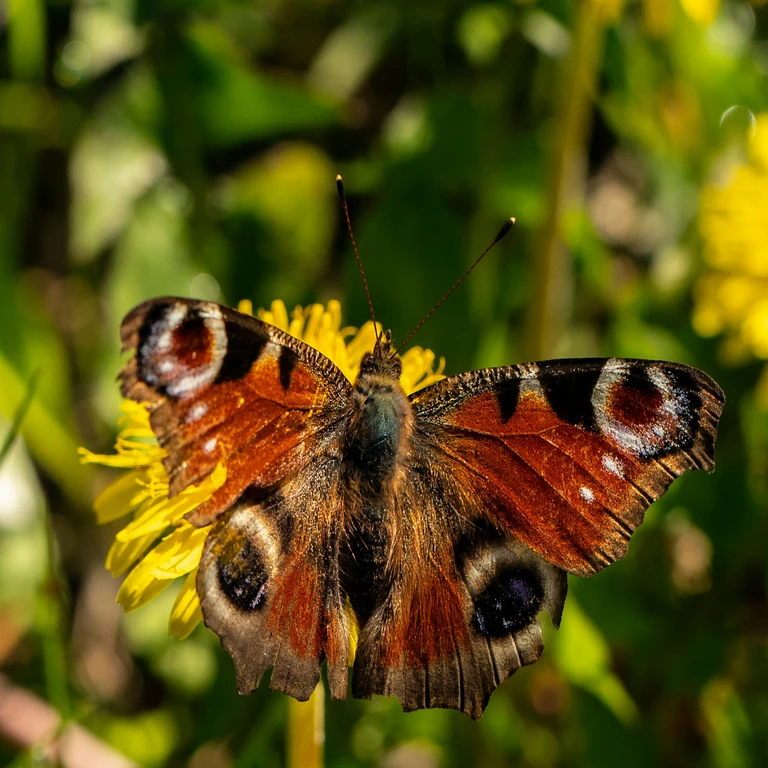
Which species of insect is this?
Aglais io
